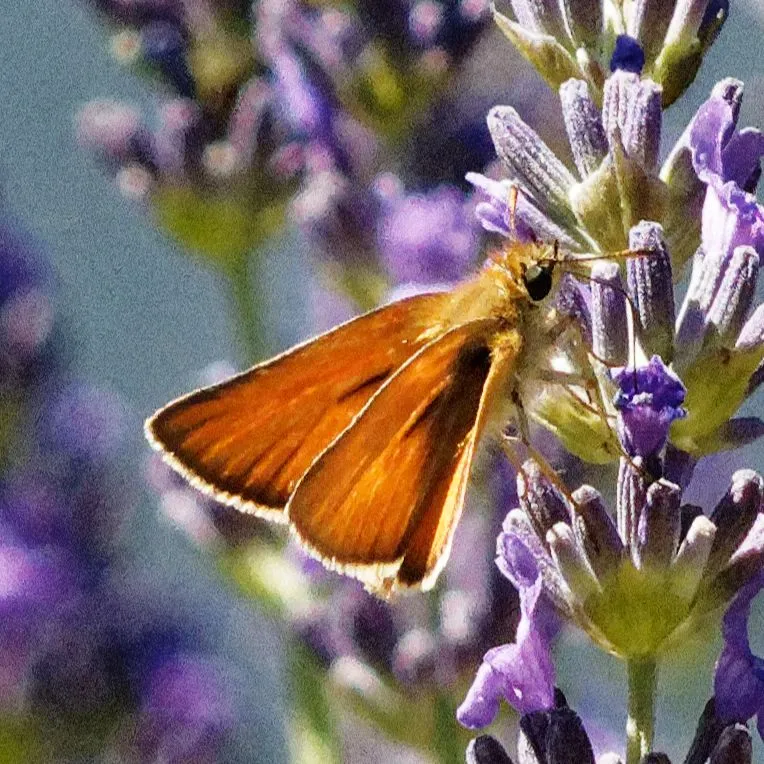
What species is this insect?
Thymelicus lineola
